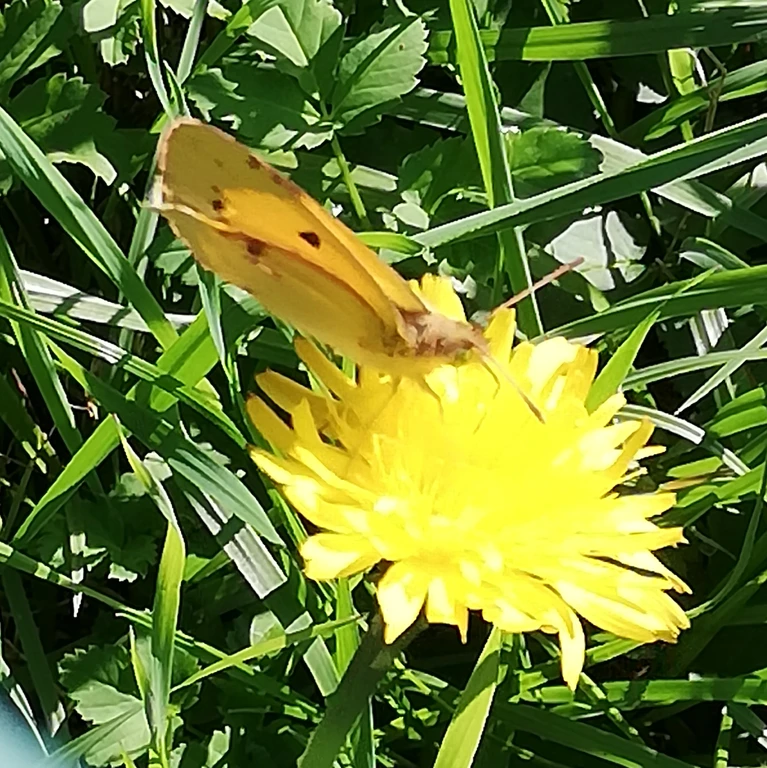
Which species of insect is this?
Colias croceus
